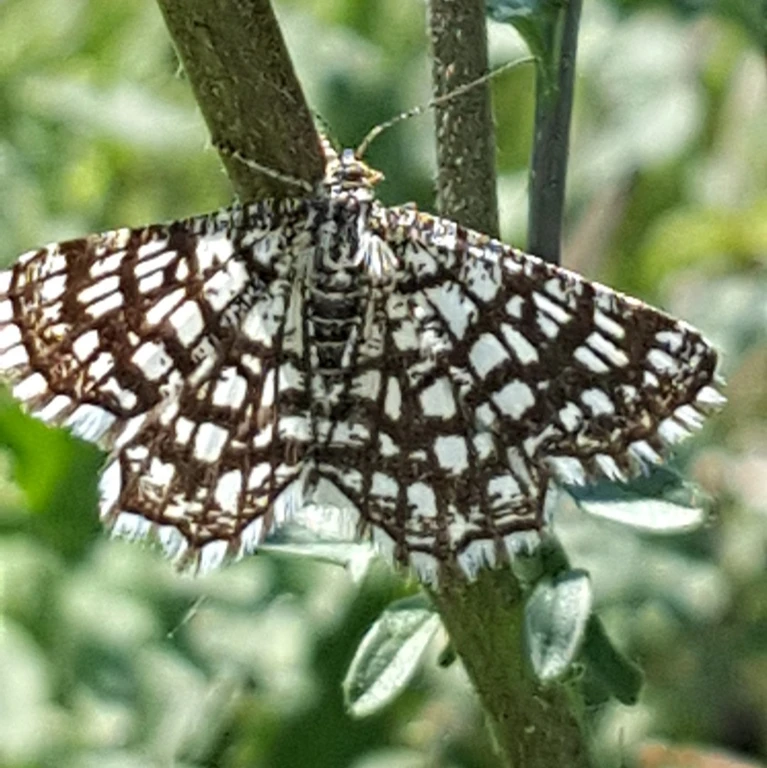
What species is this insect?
Chiasmia clathrata
